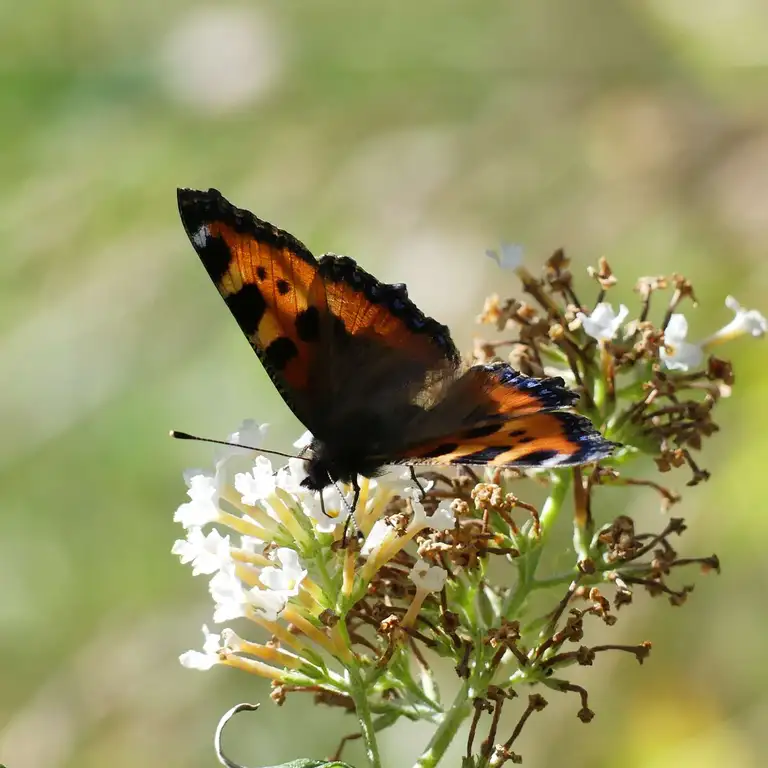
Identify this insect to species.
Aglais urticae
